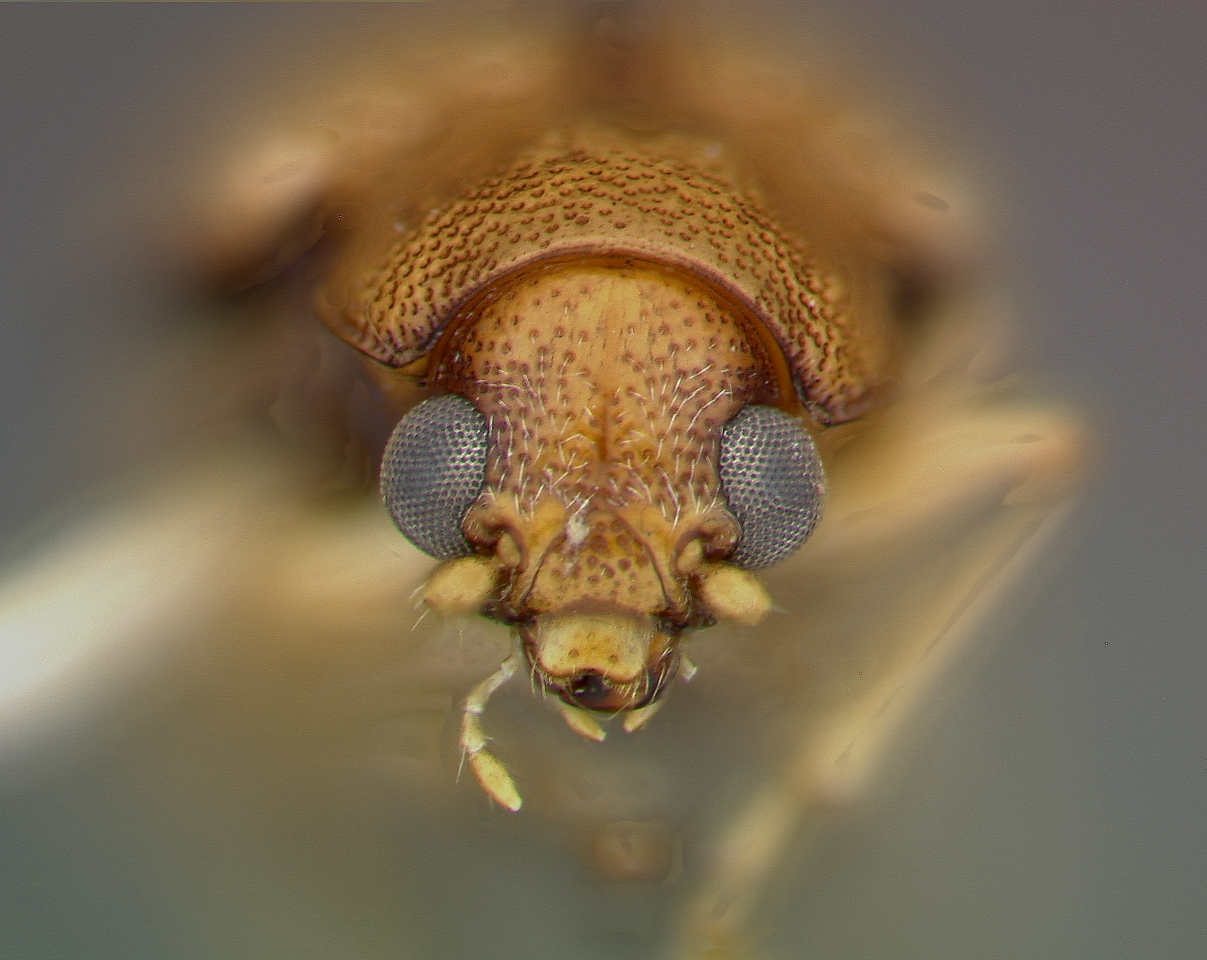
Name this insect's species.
Colaspis carolinensis
